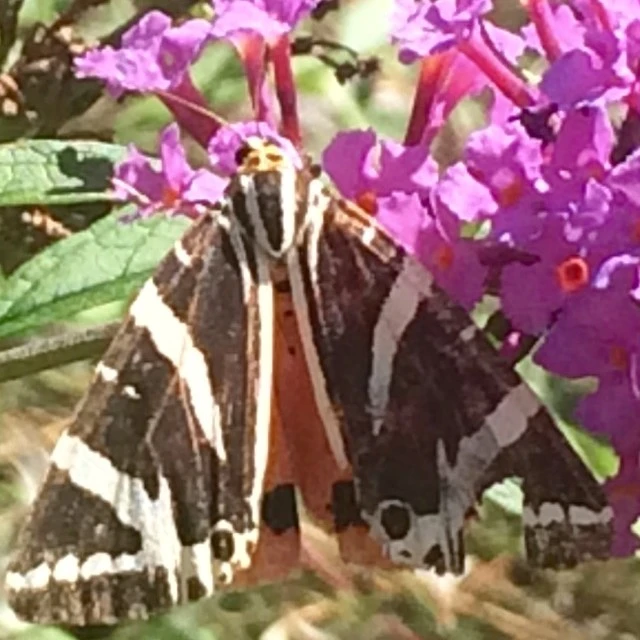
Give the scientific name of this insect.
Euplagia quadripunctaria
